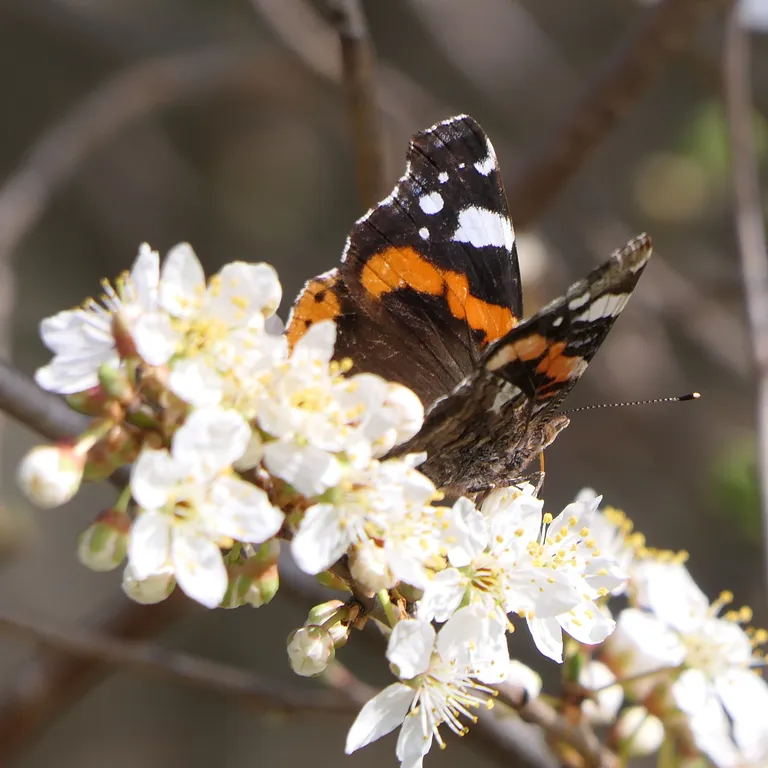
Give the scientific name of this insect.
Vanessa atalanta
